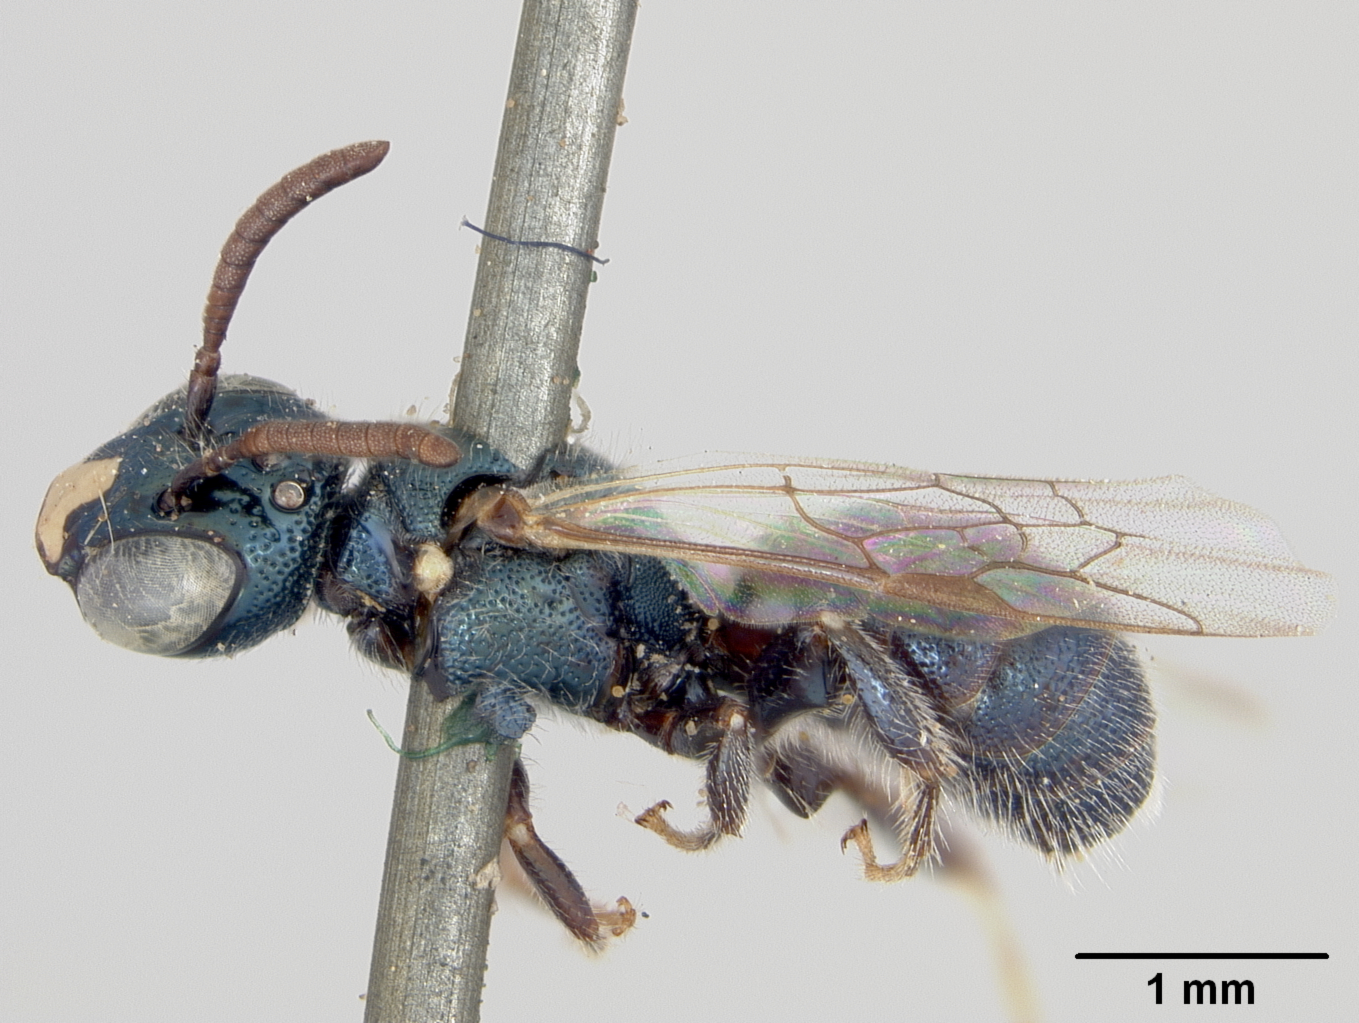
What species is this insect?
Ceratina nanula
